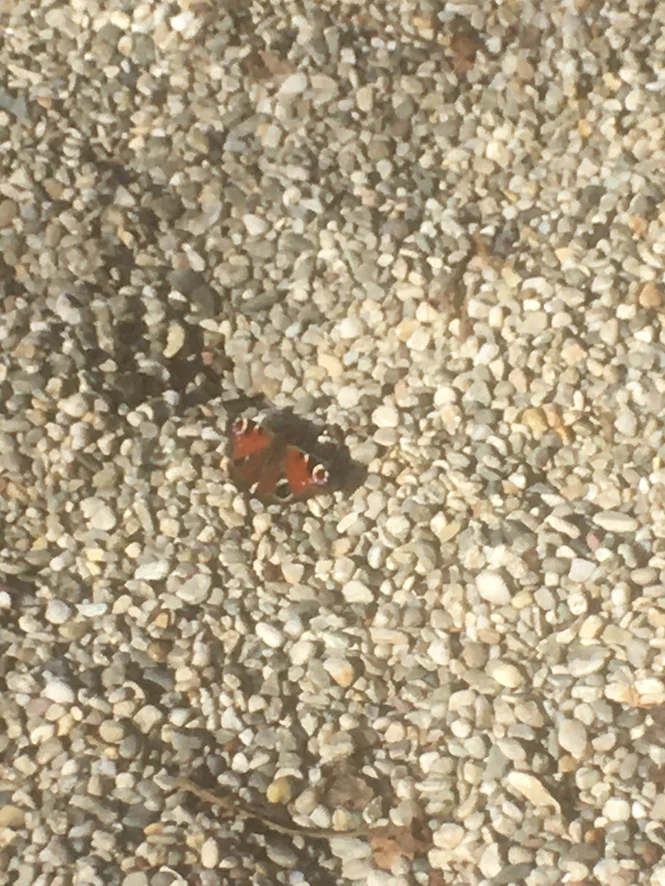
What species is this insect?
Aglais io
